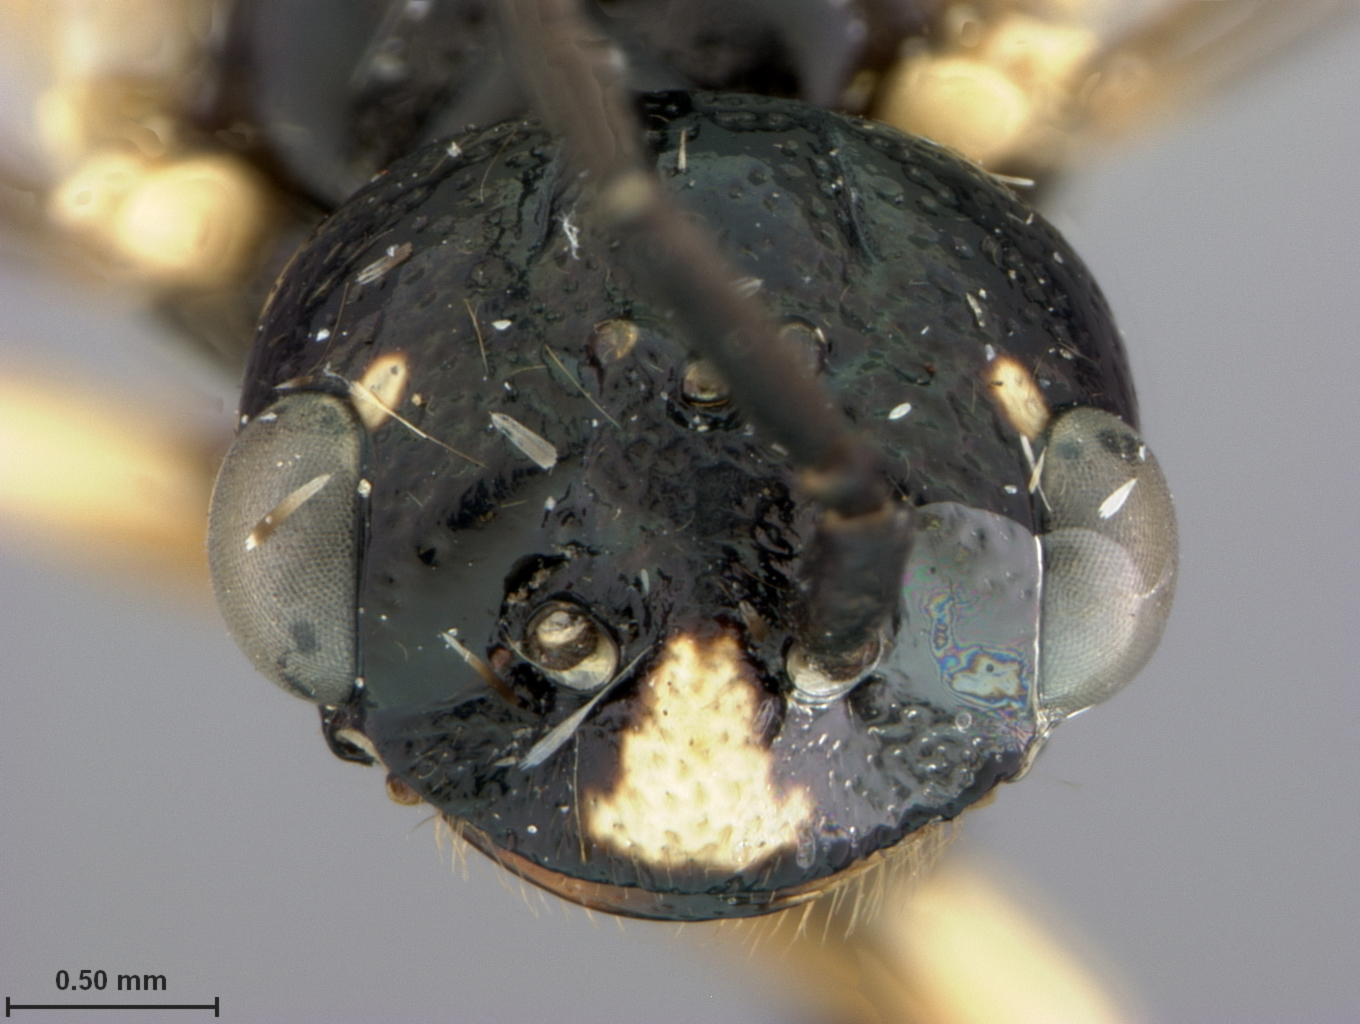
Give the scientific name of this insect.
Neurotoma nigra
